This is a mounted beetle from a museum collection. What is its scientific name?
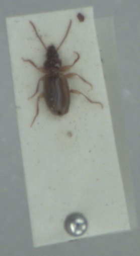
Trechus quadristriatus
